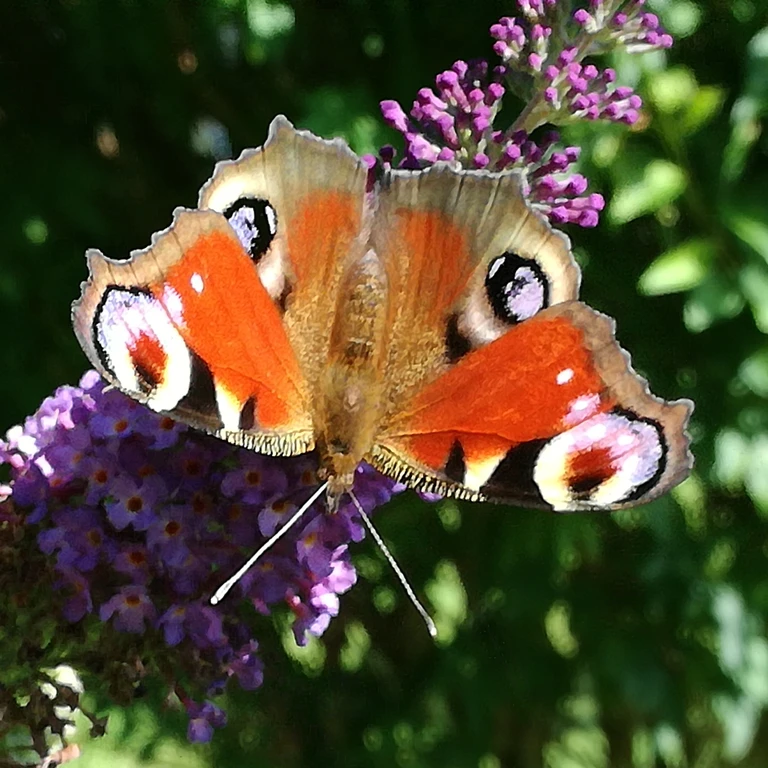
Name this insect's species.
Aglais io
